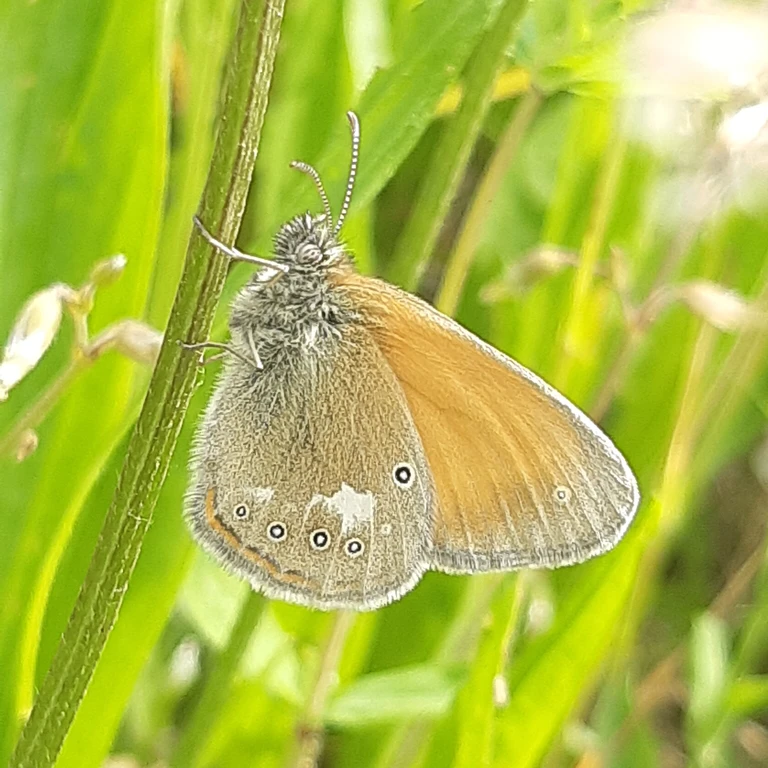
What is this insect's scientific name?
Coenonympha glycerion (also Coenonympha iphis)
